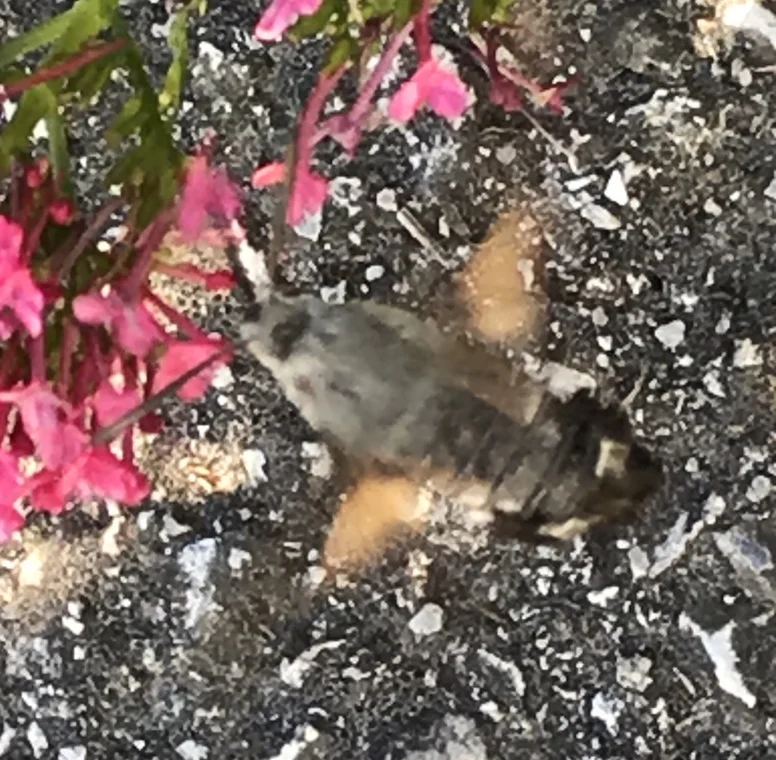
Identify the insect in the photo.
Macroglossum stellatarum
